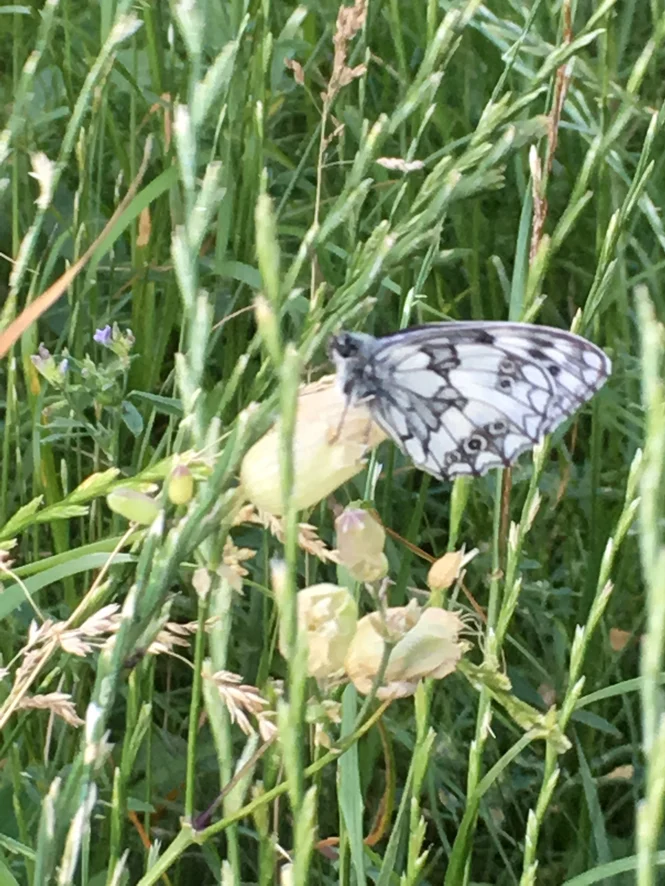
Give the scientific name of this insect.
Melanargia galathea
